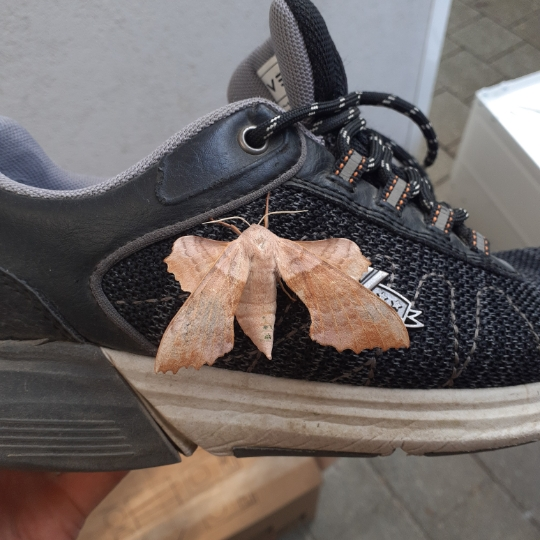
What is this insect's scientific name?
Laothoe populi
